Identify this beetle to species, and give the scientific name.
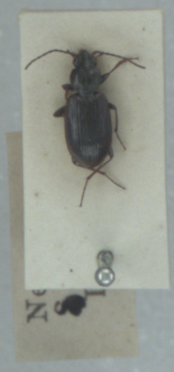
Sinechostictus stomoides
